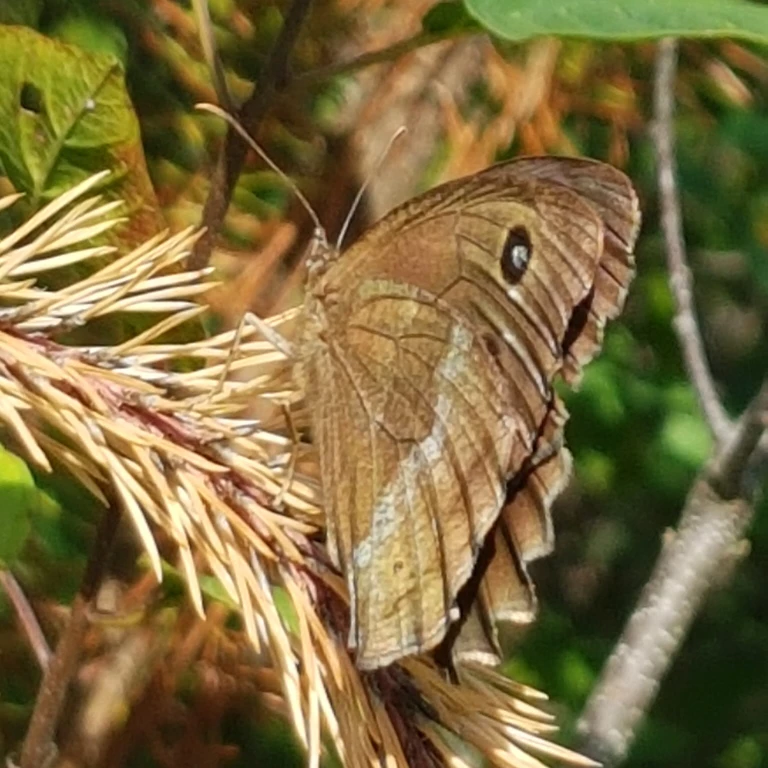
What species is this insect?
Minois dryas
